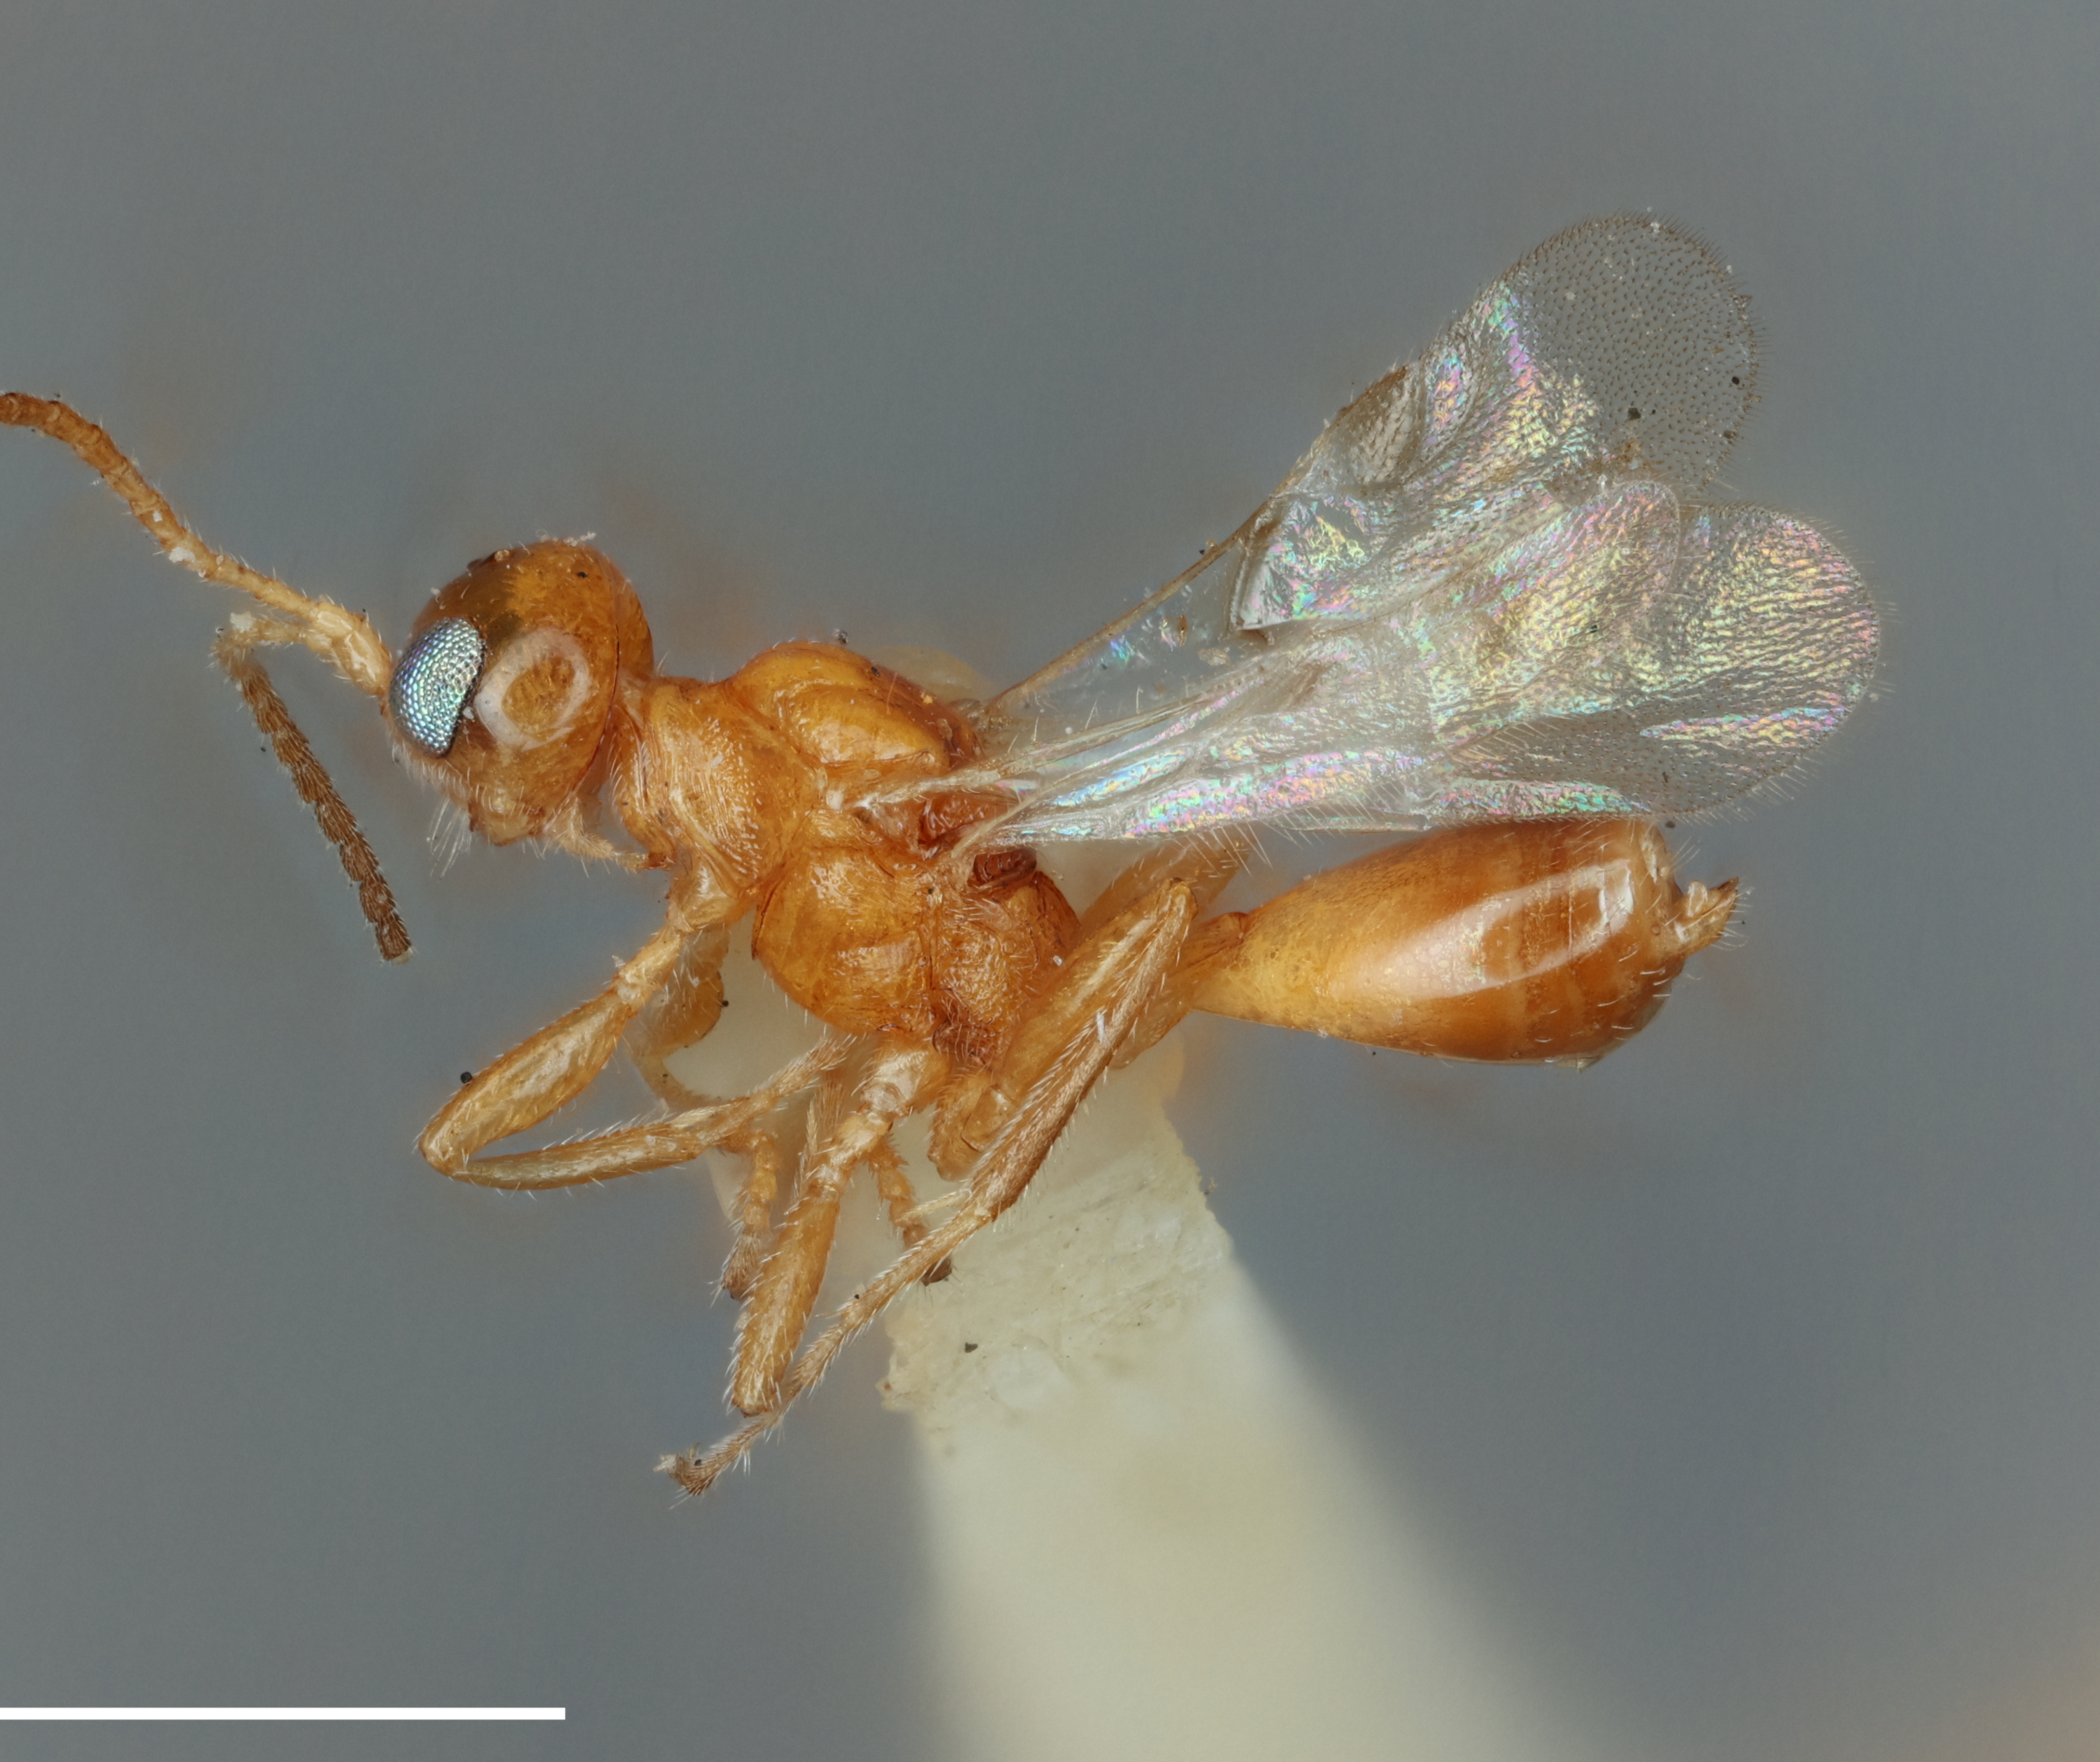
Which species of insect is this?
Euphoriana uniformis
